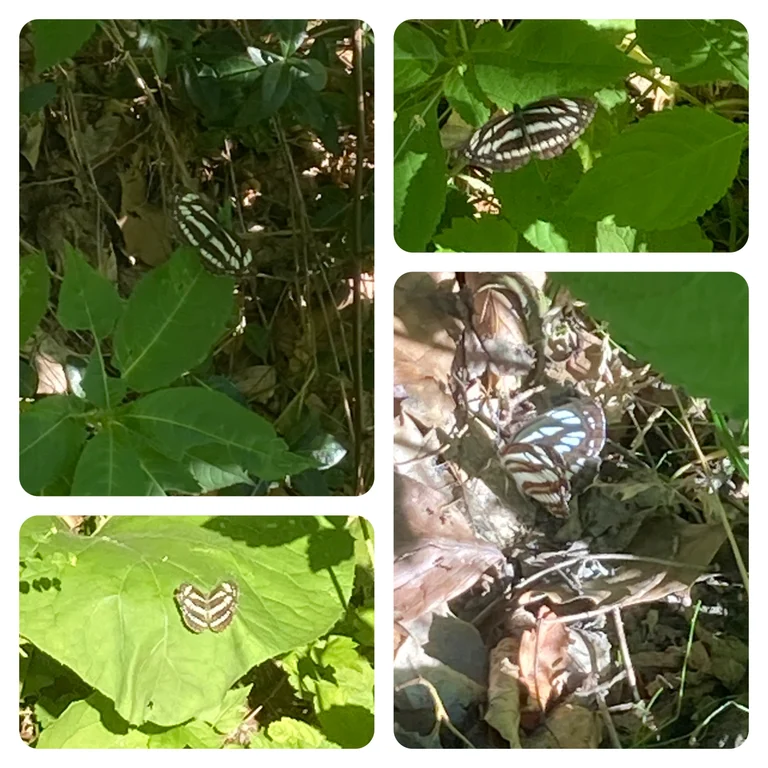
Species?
Neptis sappho
